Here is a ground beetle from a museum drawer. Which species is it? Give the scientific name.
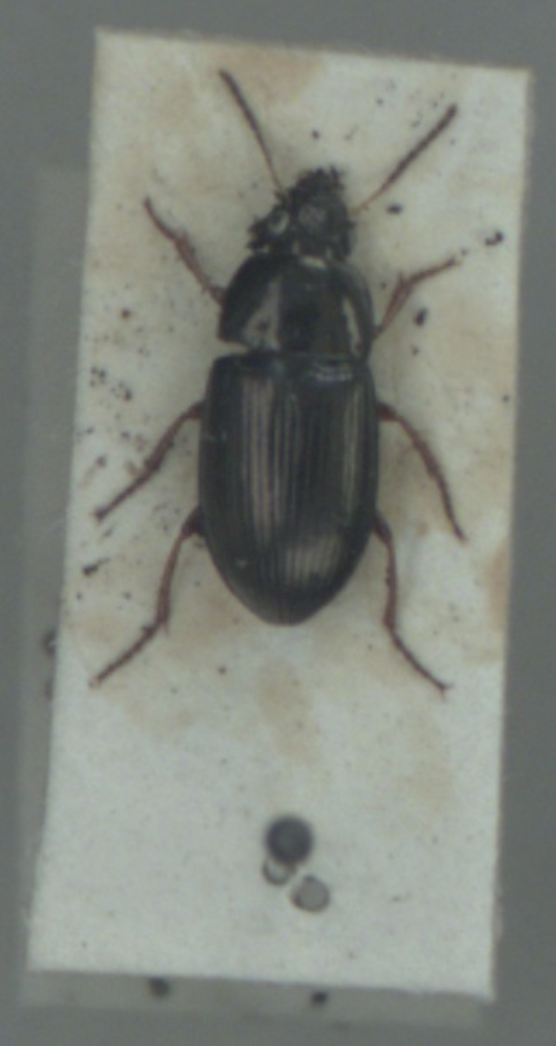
Amara anthobia
